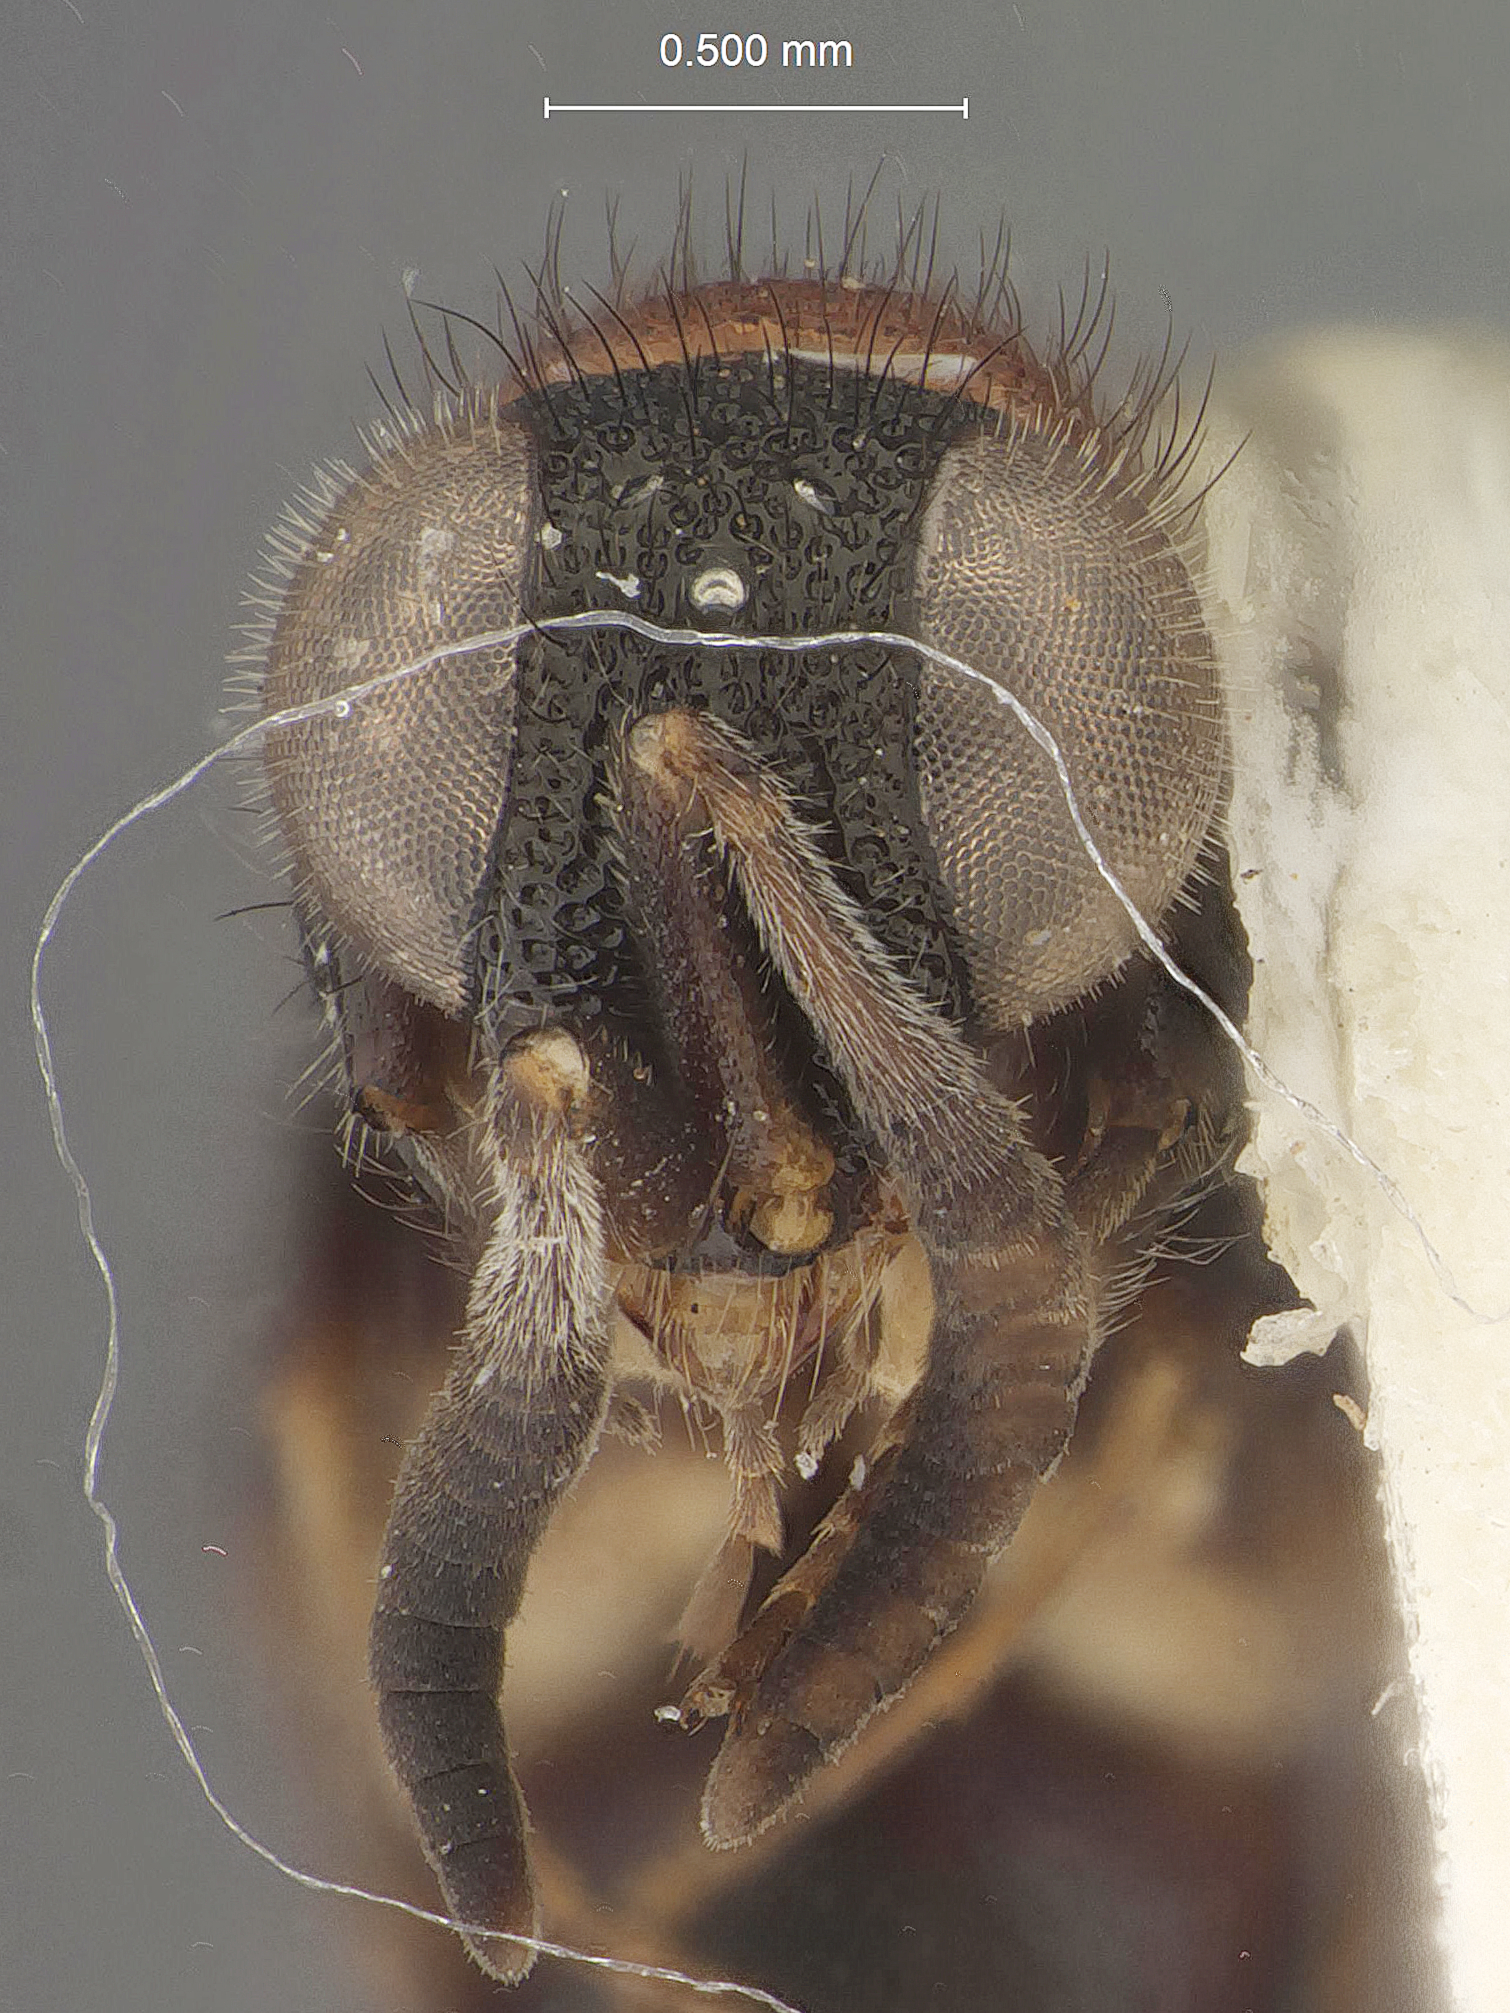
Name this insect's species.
Serendibula insolita
